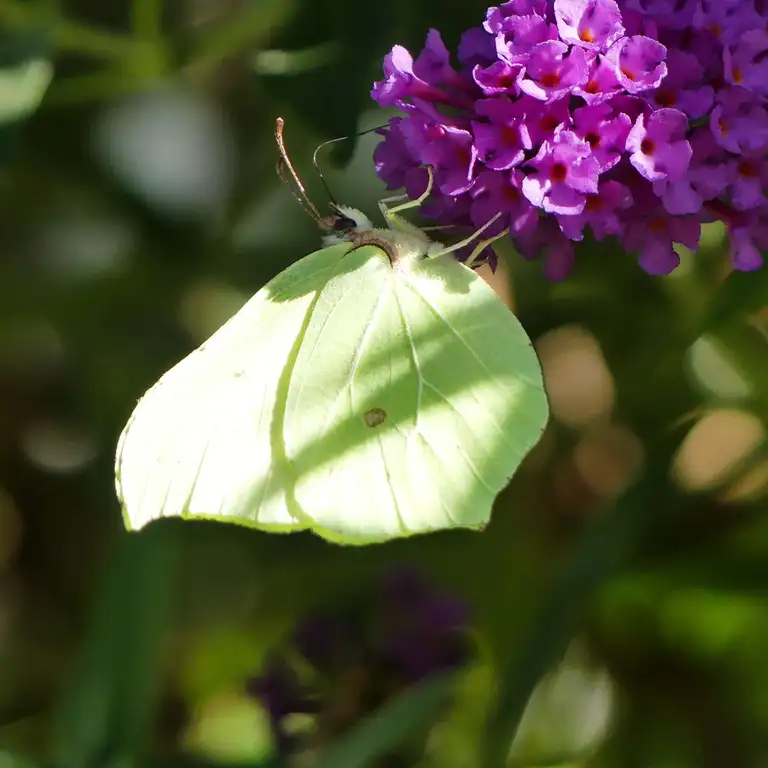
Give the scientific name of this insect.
Gonepteryx rhamni
